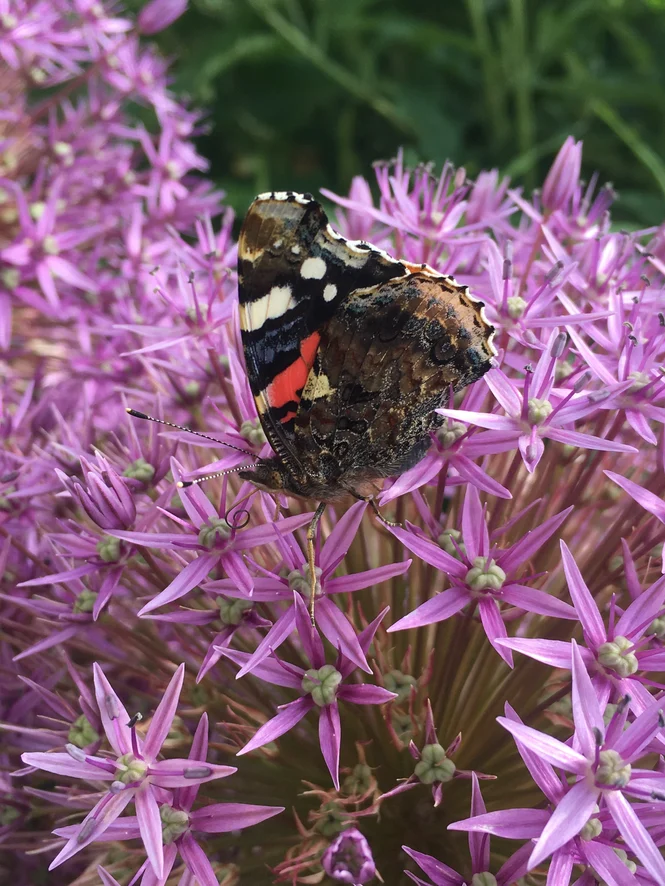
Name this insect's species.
Vanessa atalanta
